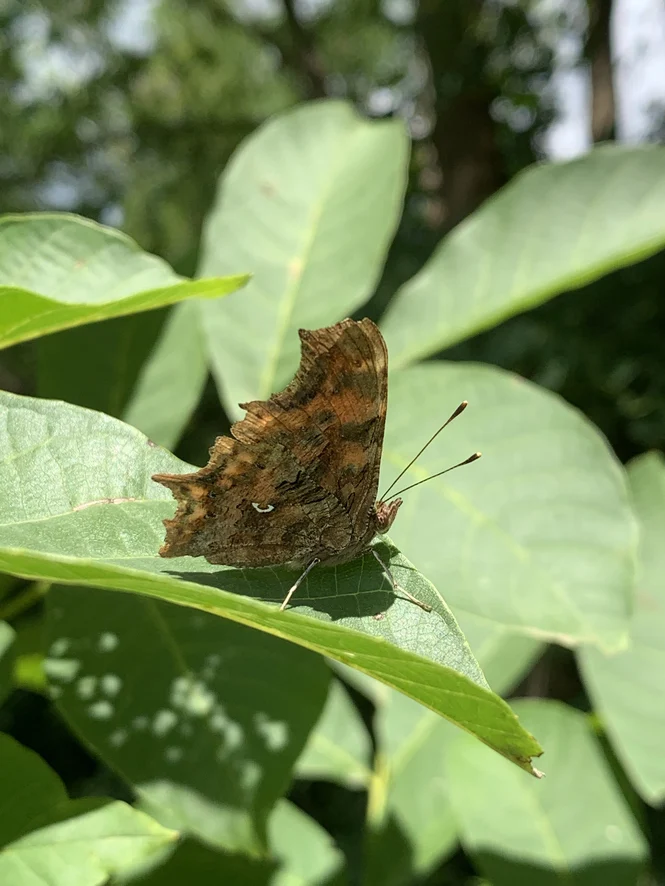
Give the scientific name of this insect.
Polygonia c-album
